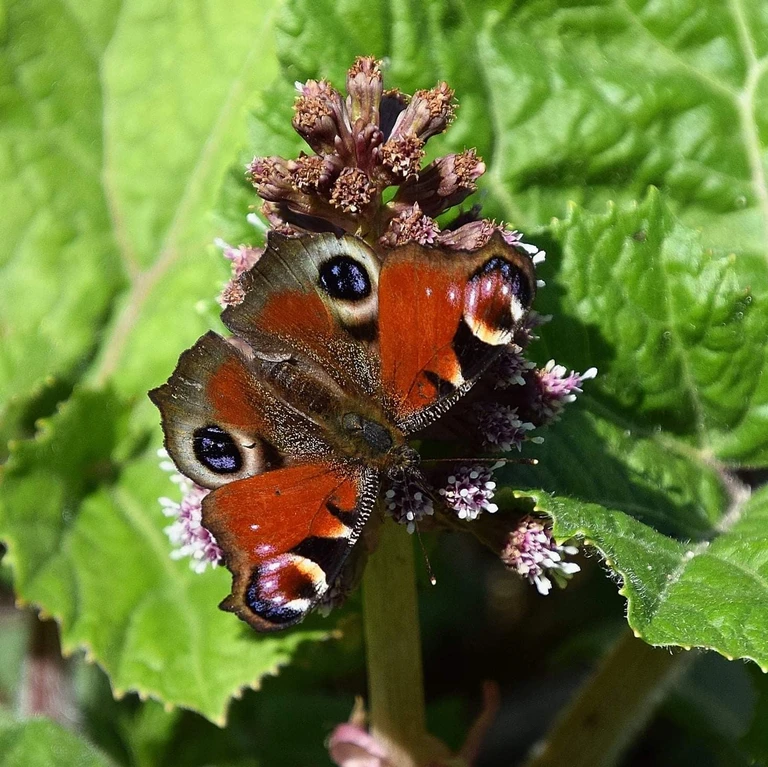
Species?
Aglais io
